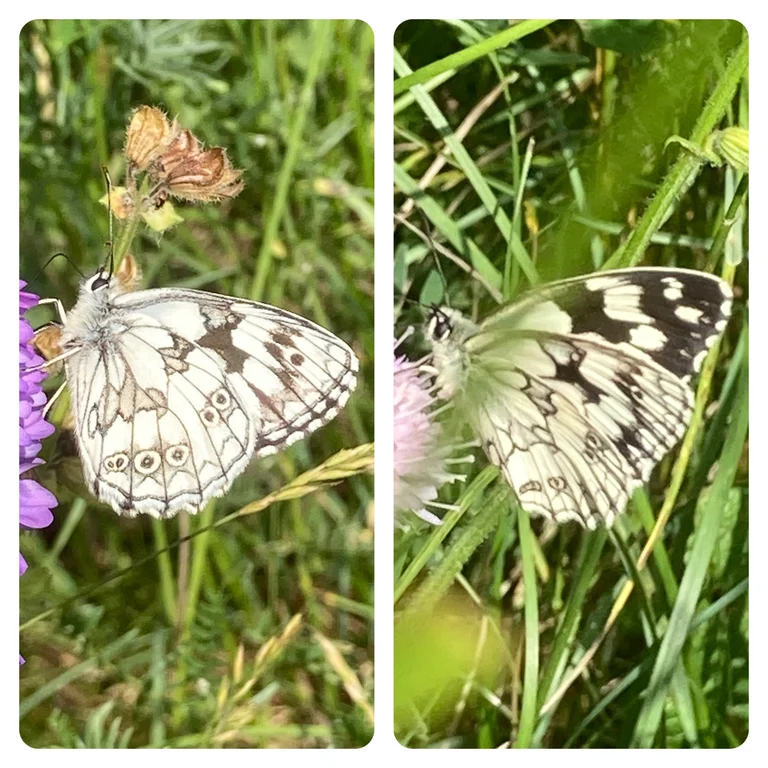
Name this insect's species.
Melanargia galathea
